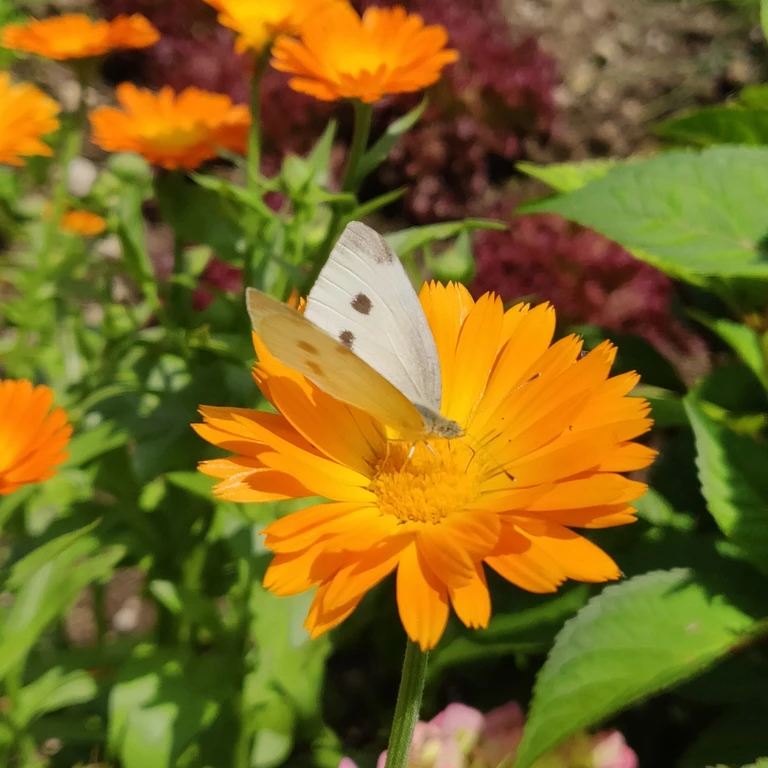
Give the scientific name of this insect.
Pieris rapae
